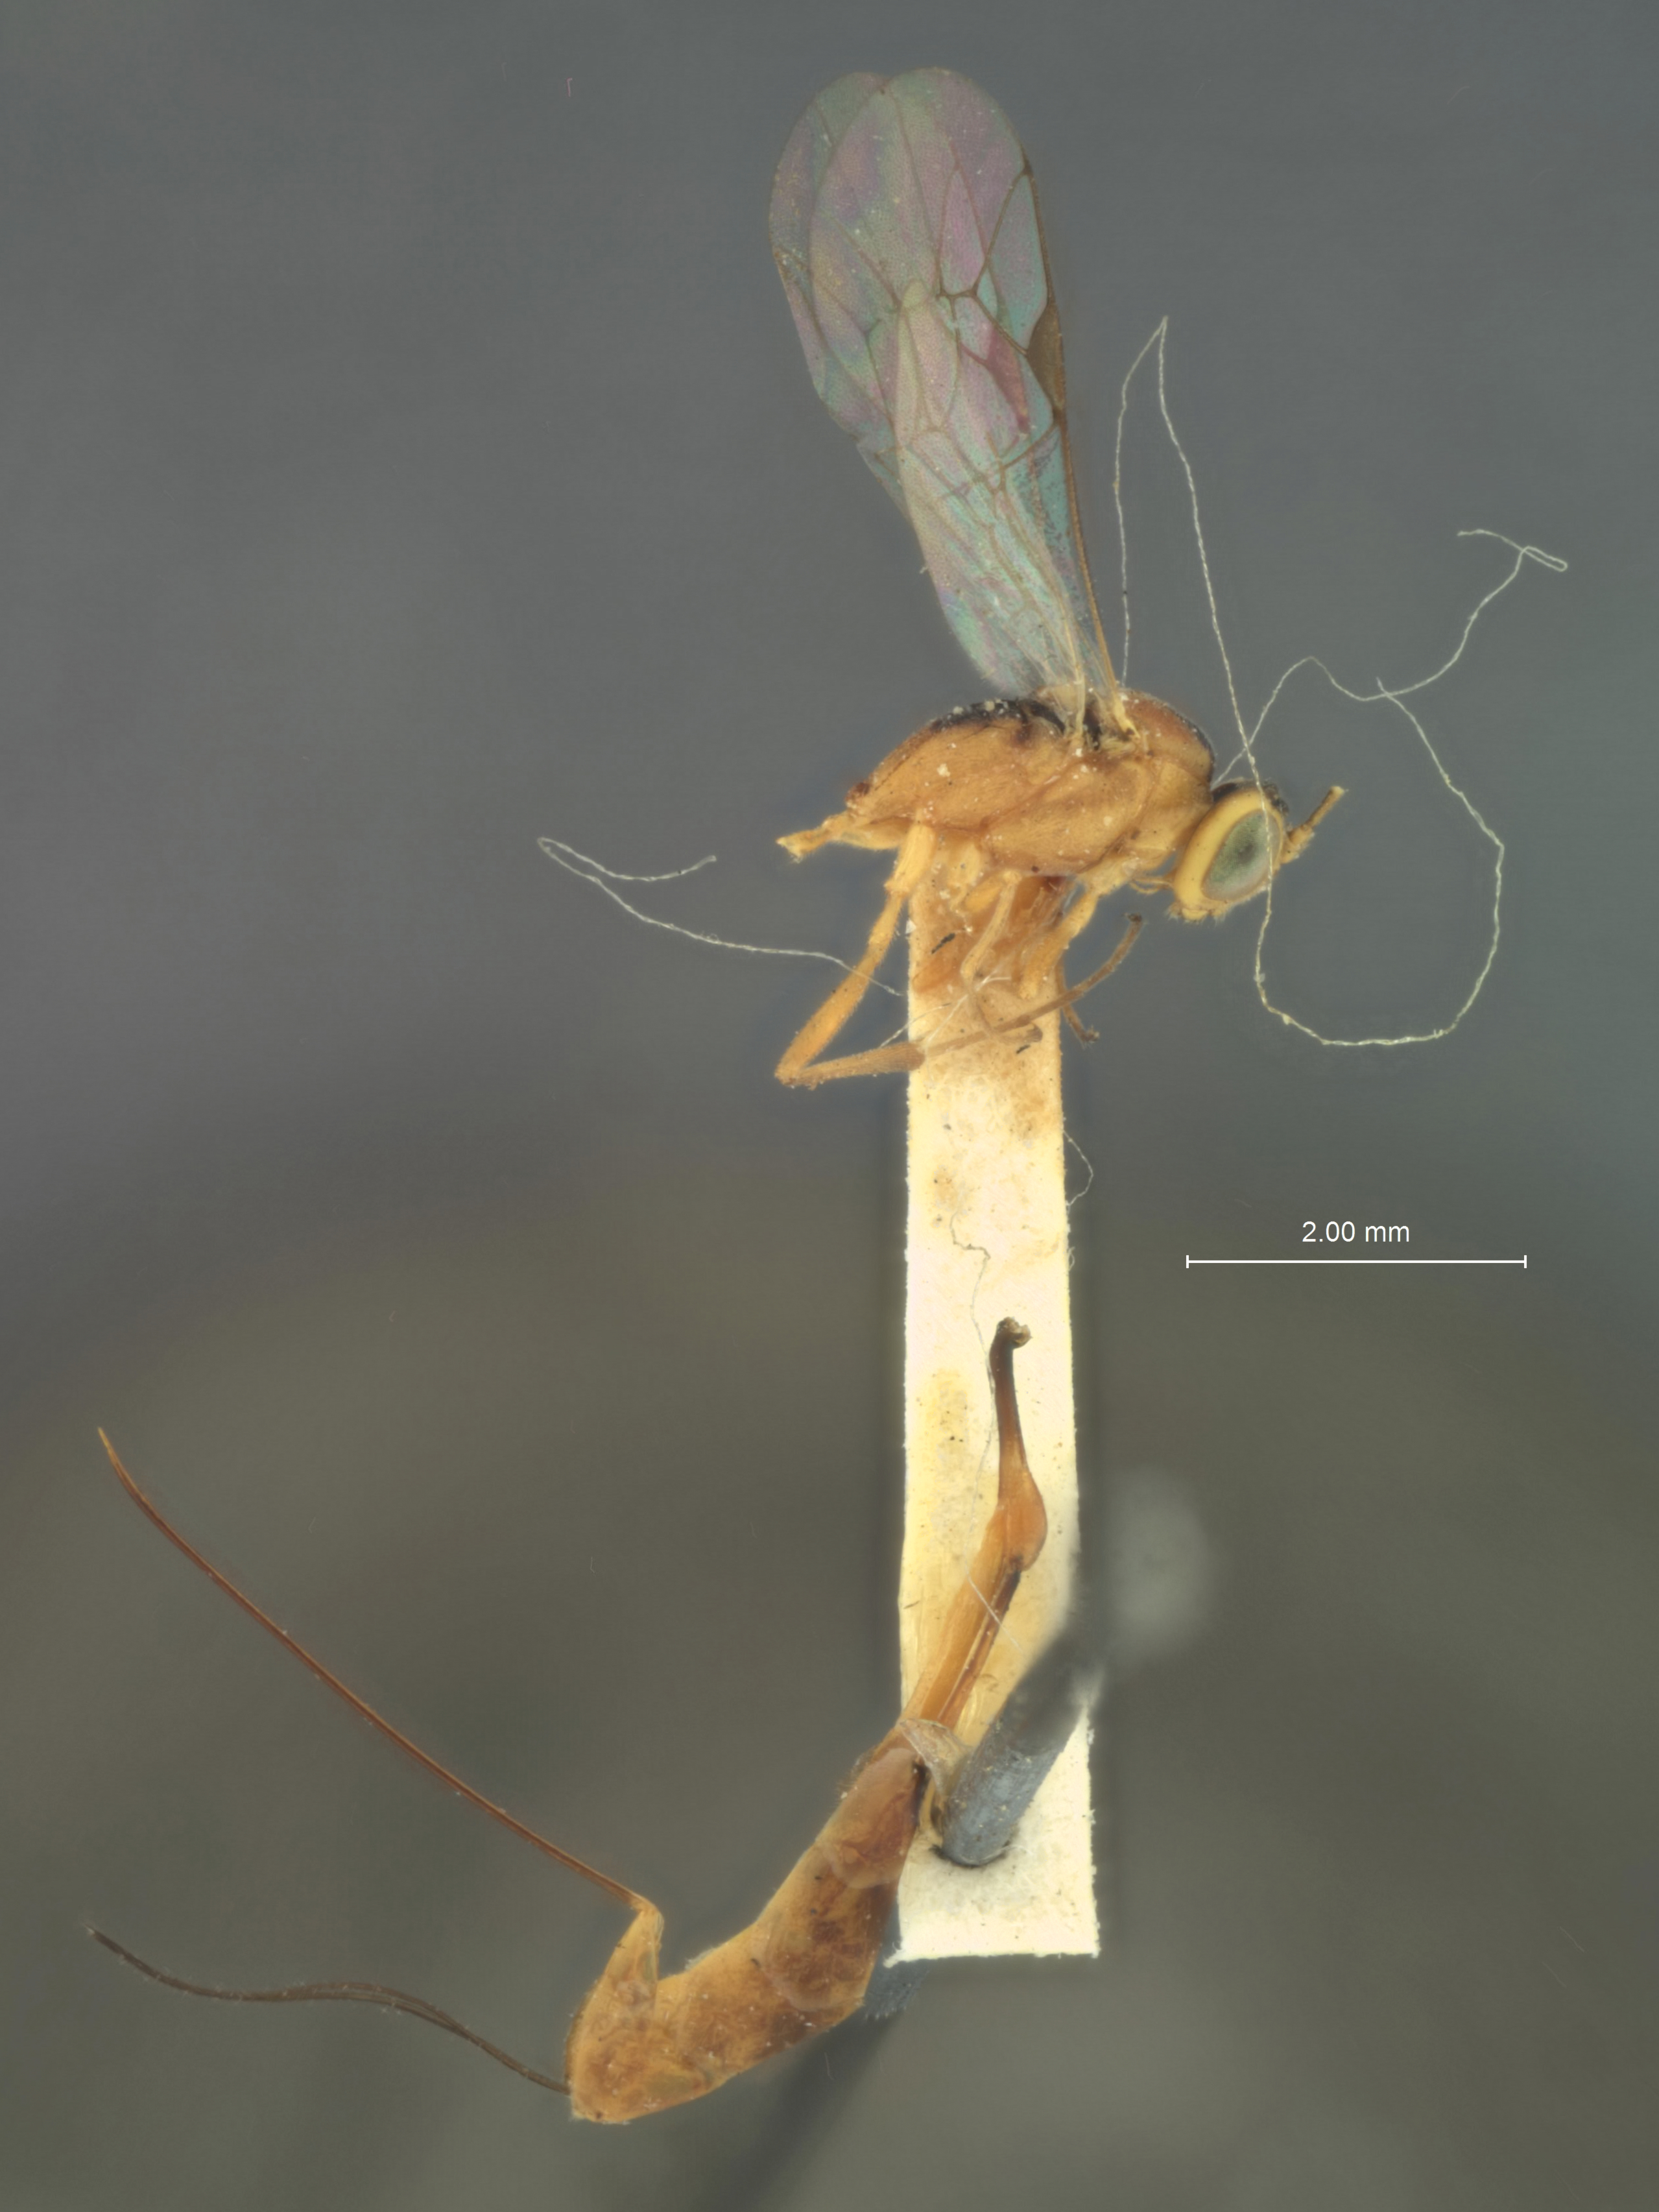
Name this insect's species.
Temelucha japonica
